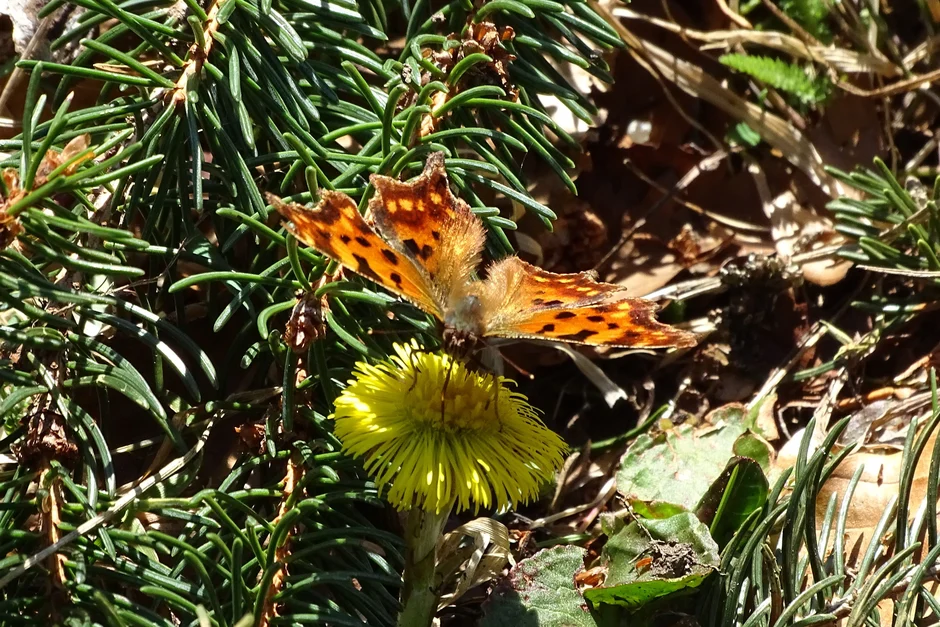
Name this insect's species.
Polygonia c-album
